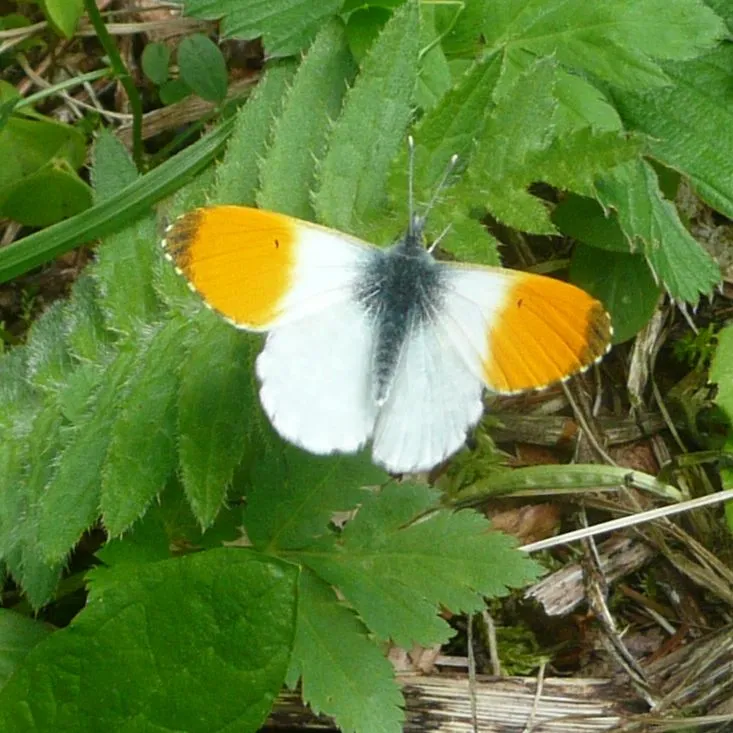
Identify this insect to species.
Anthocharis cardamines
